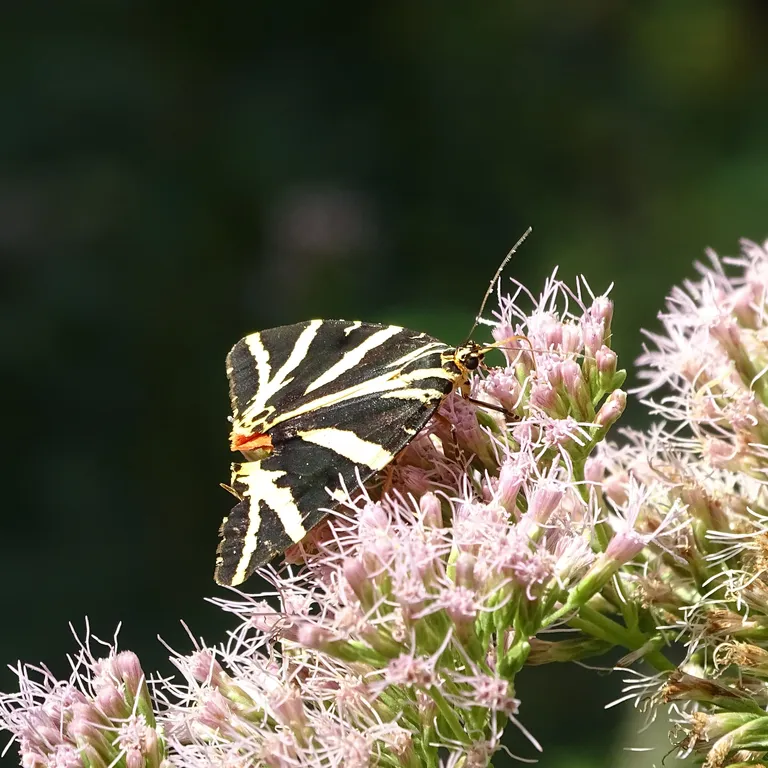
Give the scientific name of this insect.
Euplagia quadripunctaria
